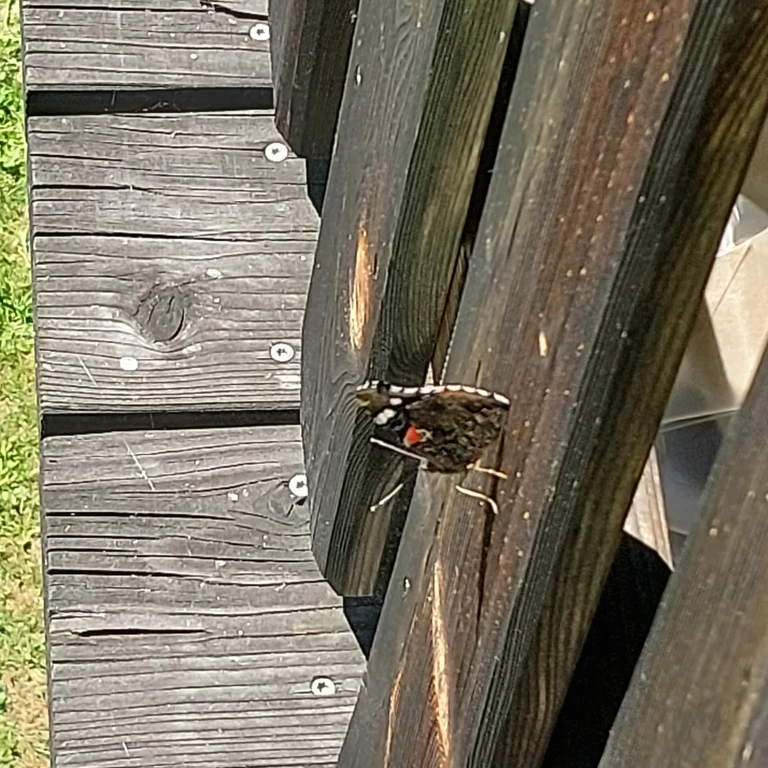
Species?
Vanessa atalanta
